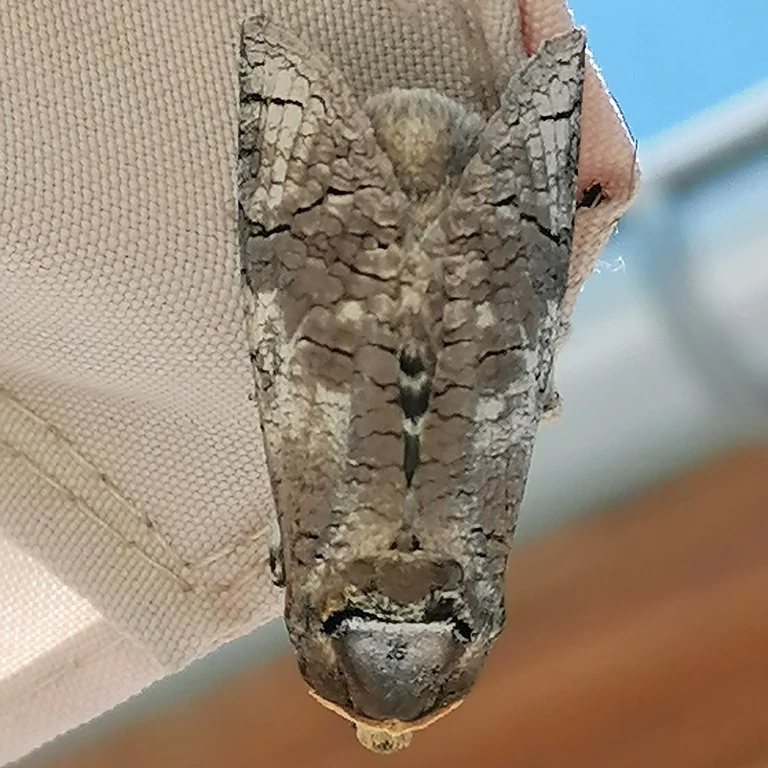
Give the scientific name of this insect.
Cossus cossus
